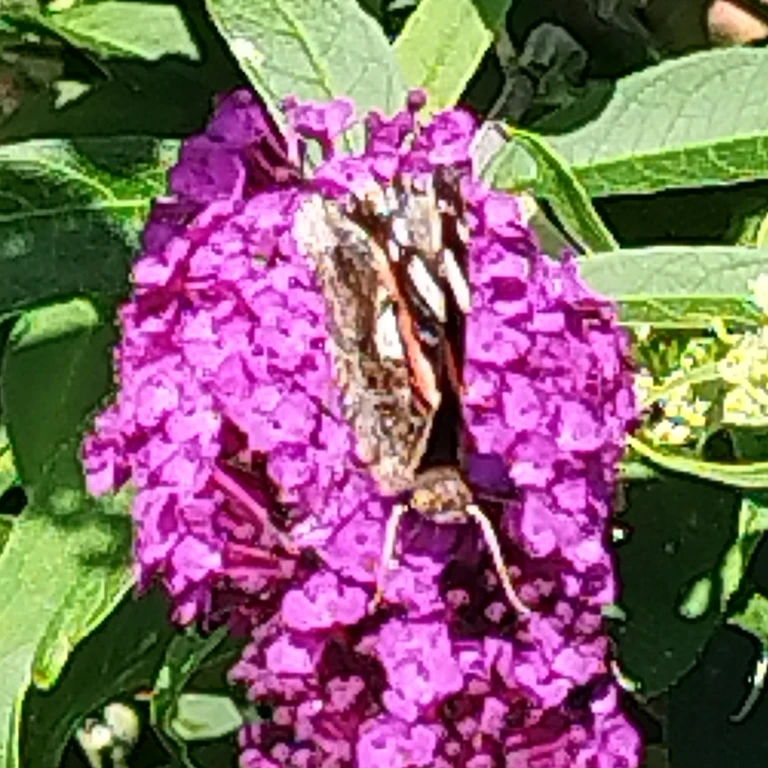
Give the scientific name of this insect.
Vanessa atalanta
